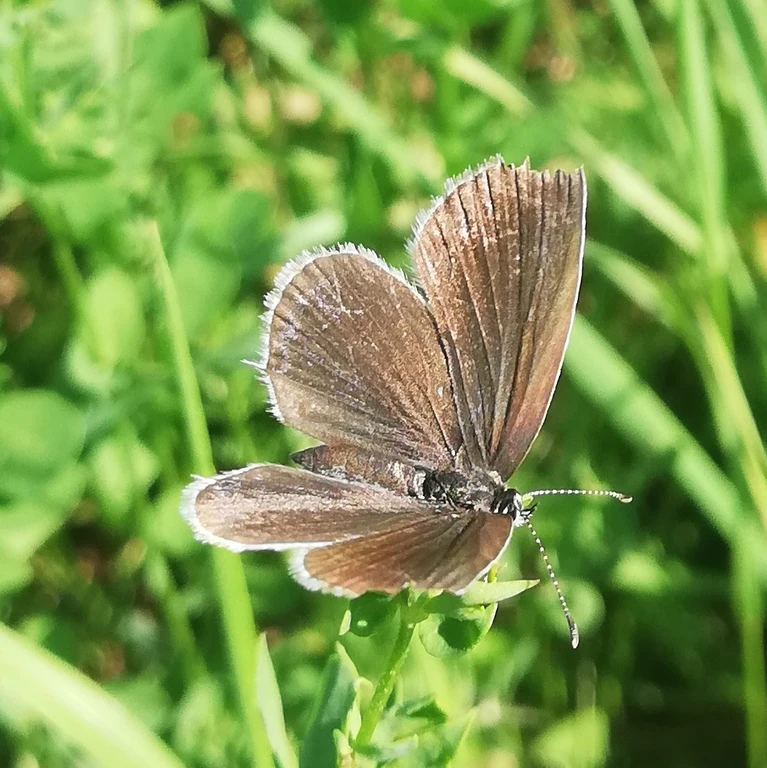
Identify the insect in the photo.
Cupido argiades (also Elkalyce argiades)
